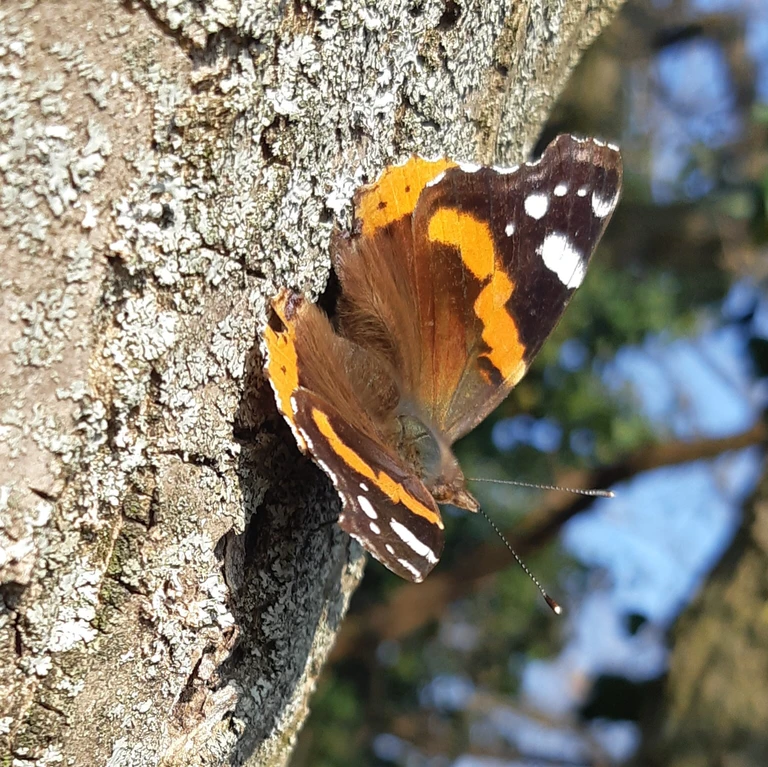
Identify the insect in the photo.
Vanessa atalanta
